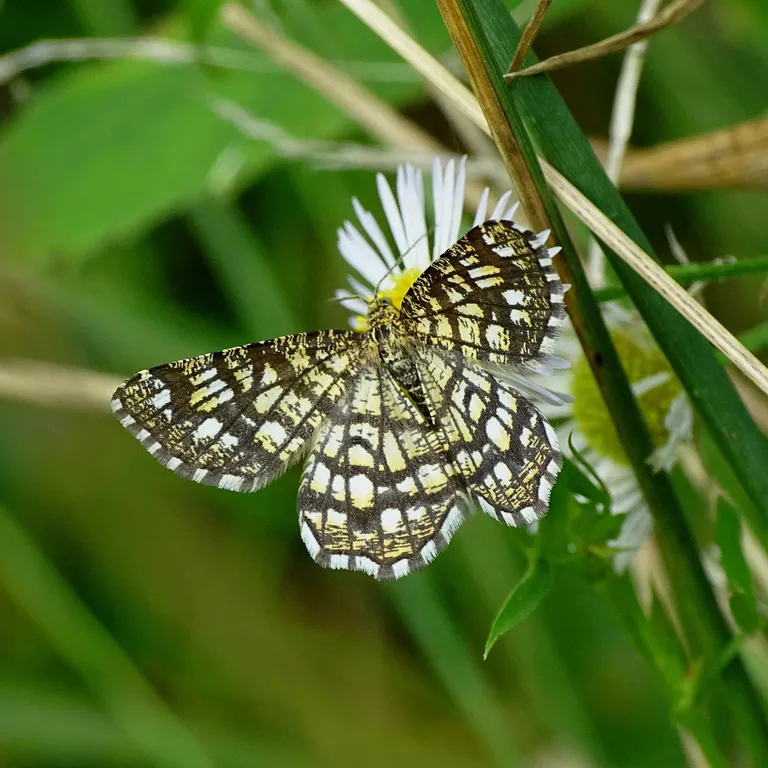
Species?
Chiasmia clathrata
